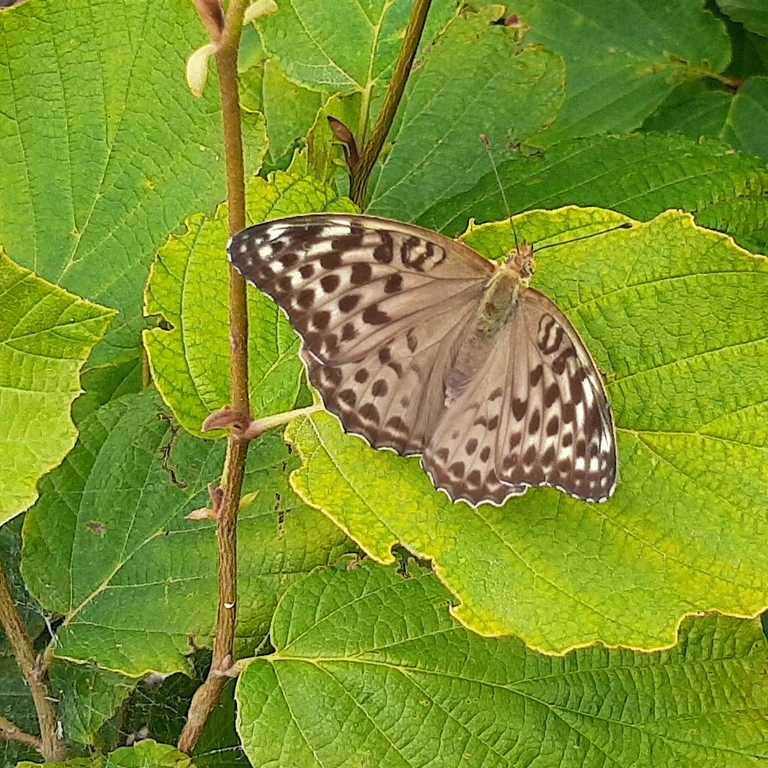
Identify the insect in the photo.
Argynnis paphia
